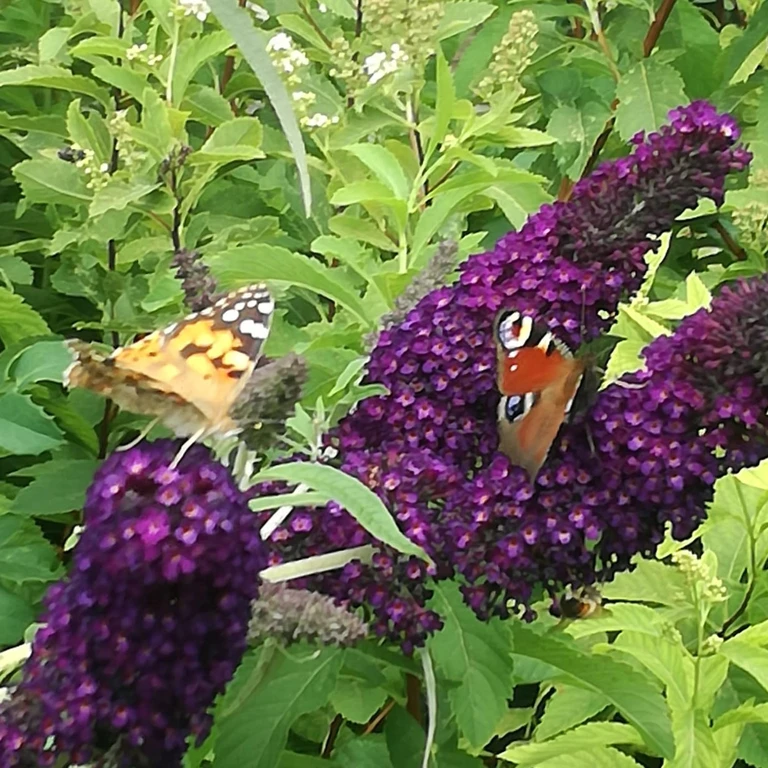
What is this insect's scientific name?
Aglais io
